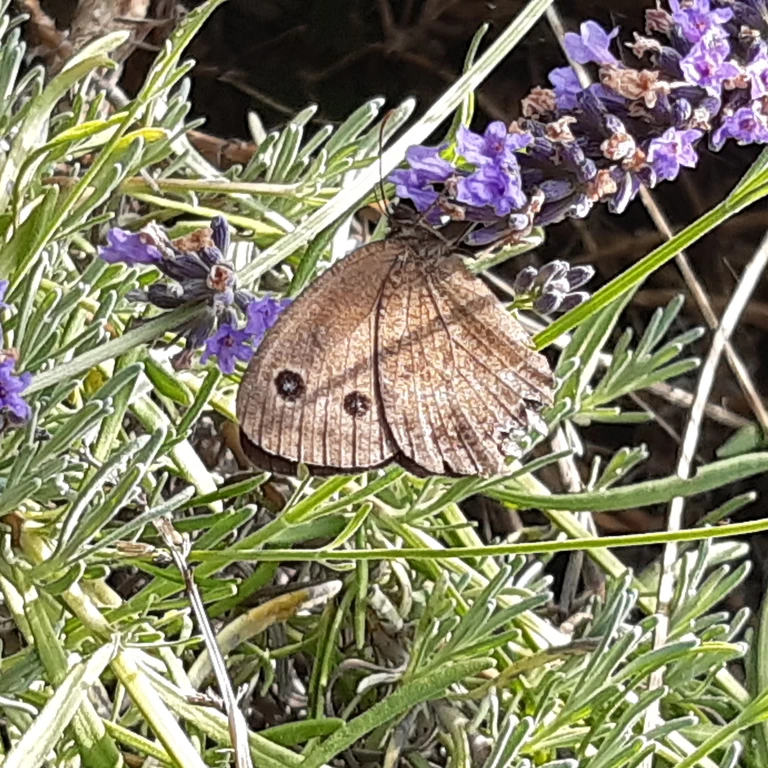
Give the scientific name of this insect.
Minois dryas
